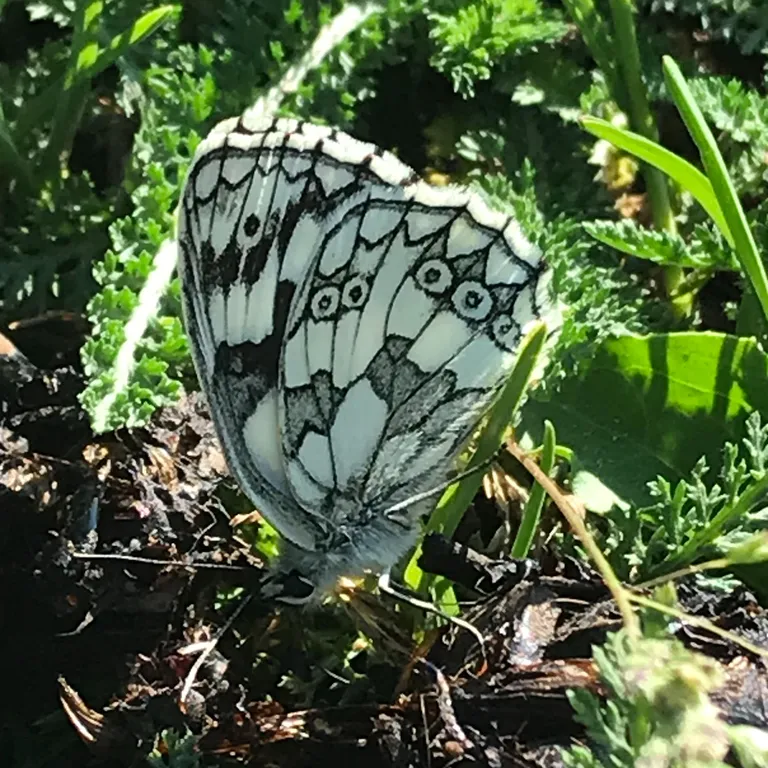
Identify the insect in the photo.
Melanargia galathea
